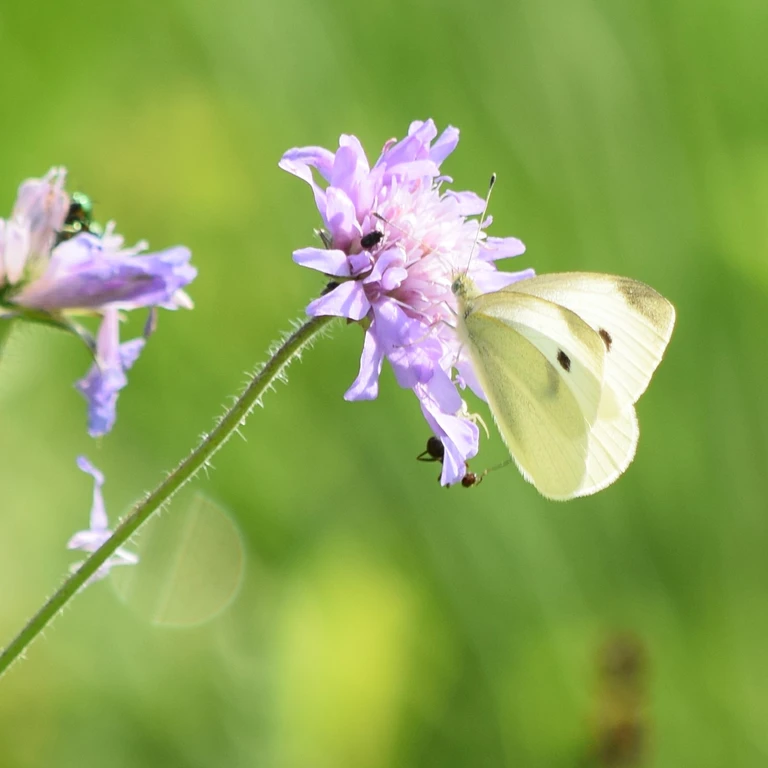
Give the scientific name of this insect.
Pieris rapae
